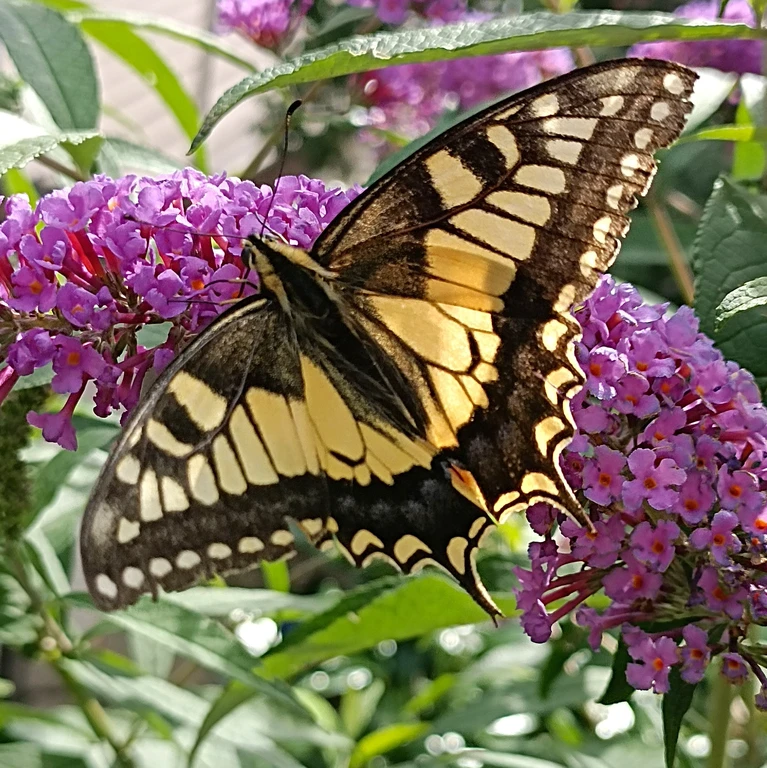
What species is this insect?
Papilio machaon
